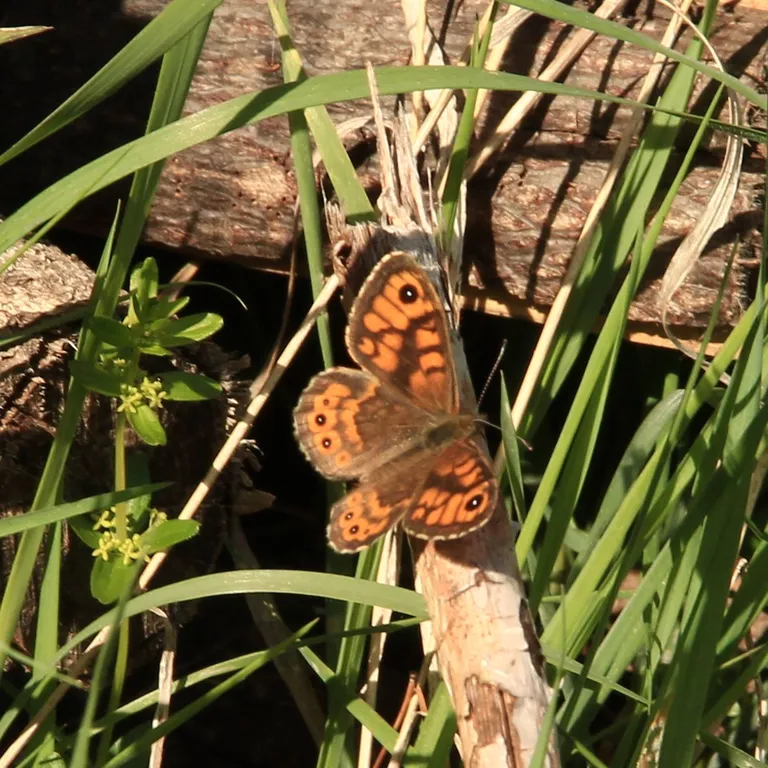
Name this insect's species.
Lasiommata megera (also Pararge megera)
